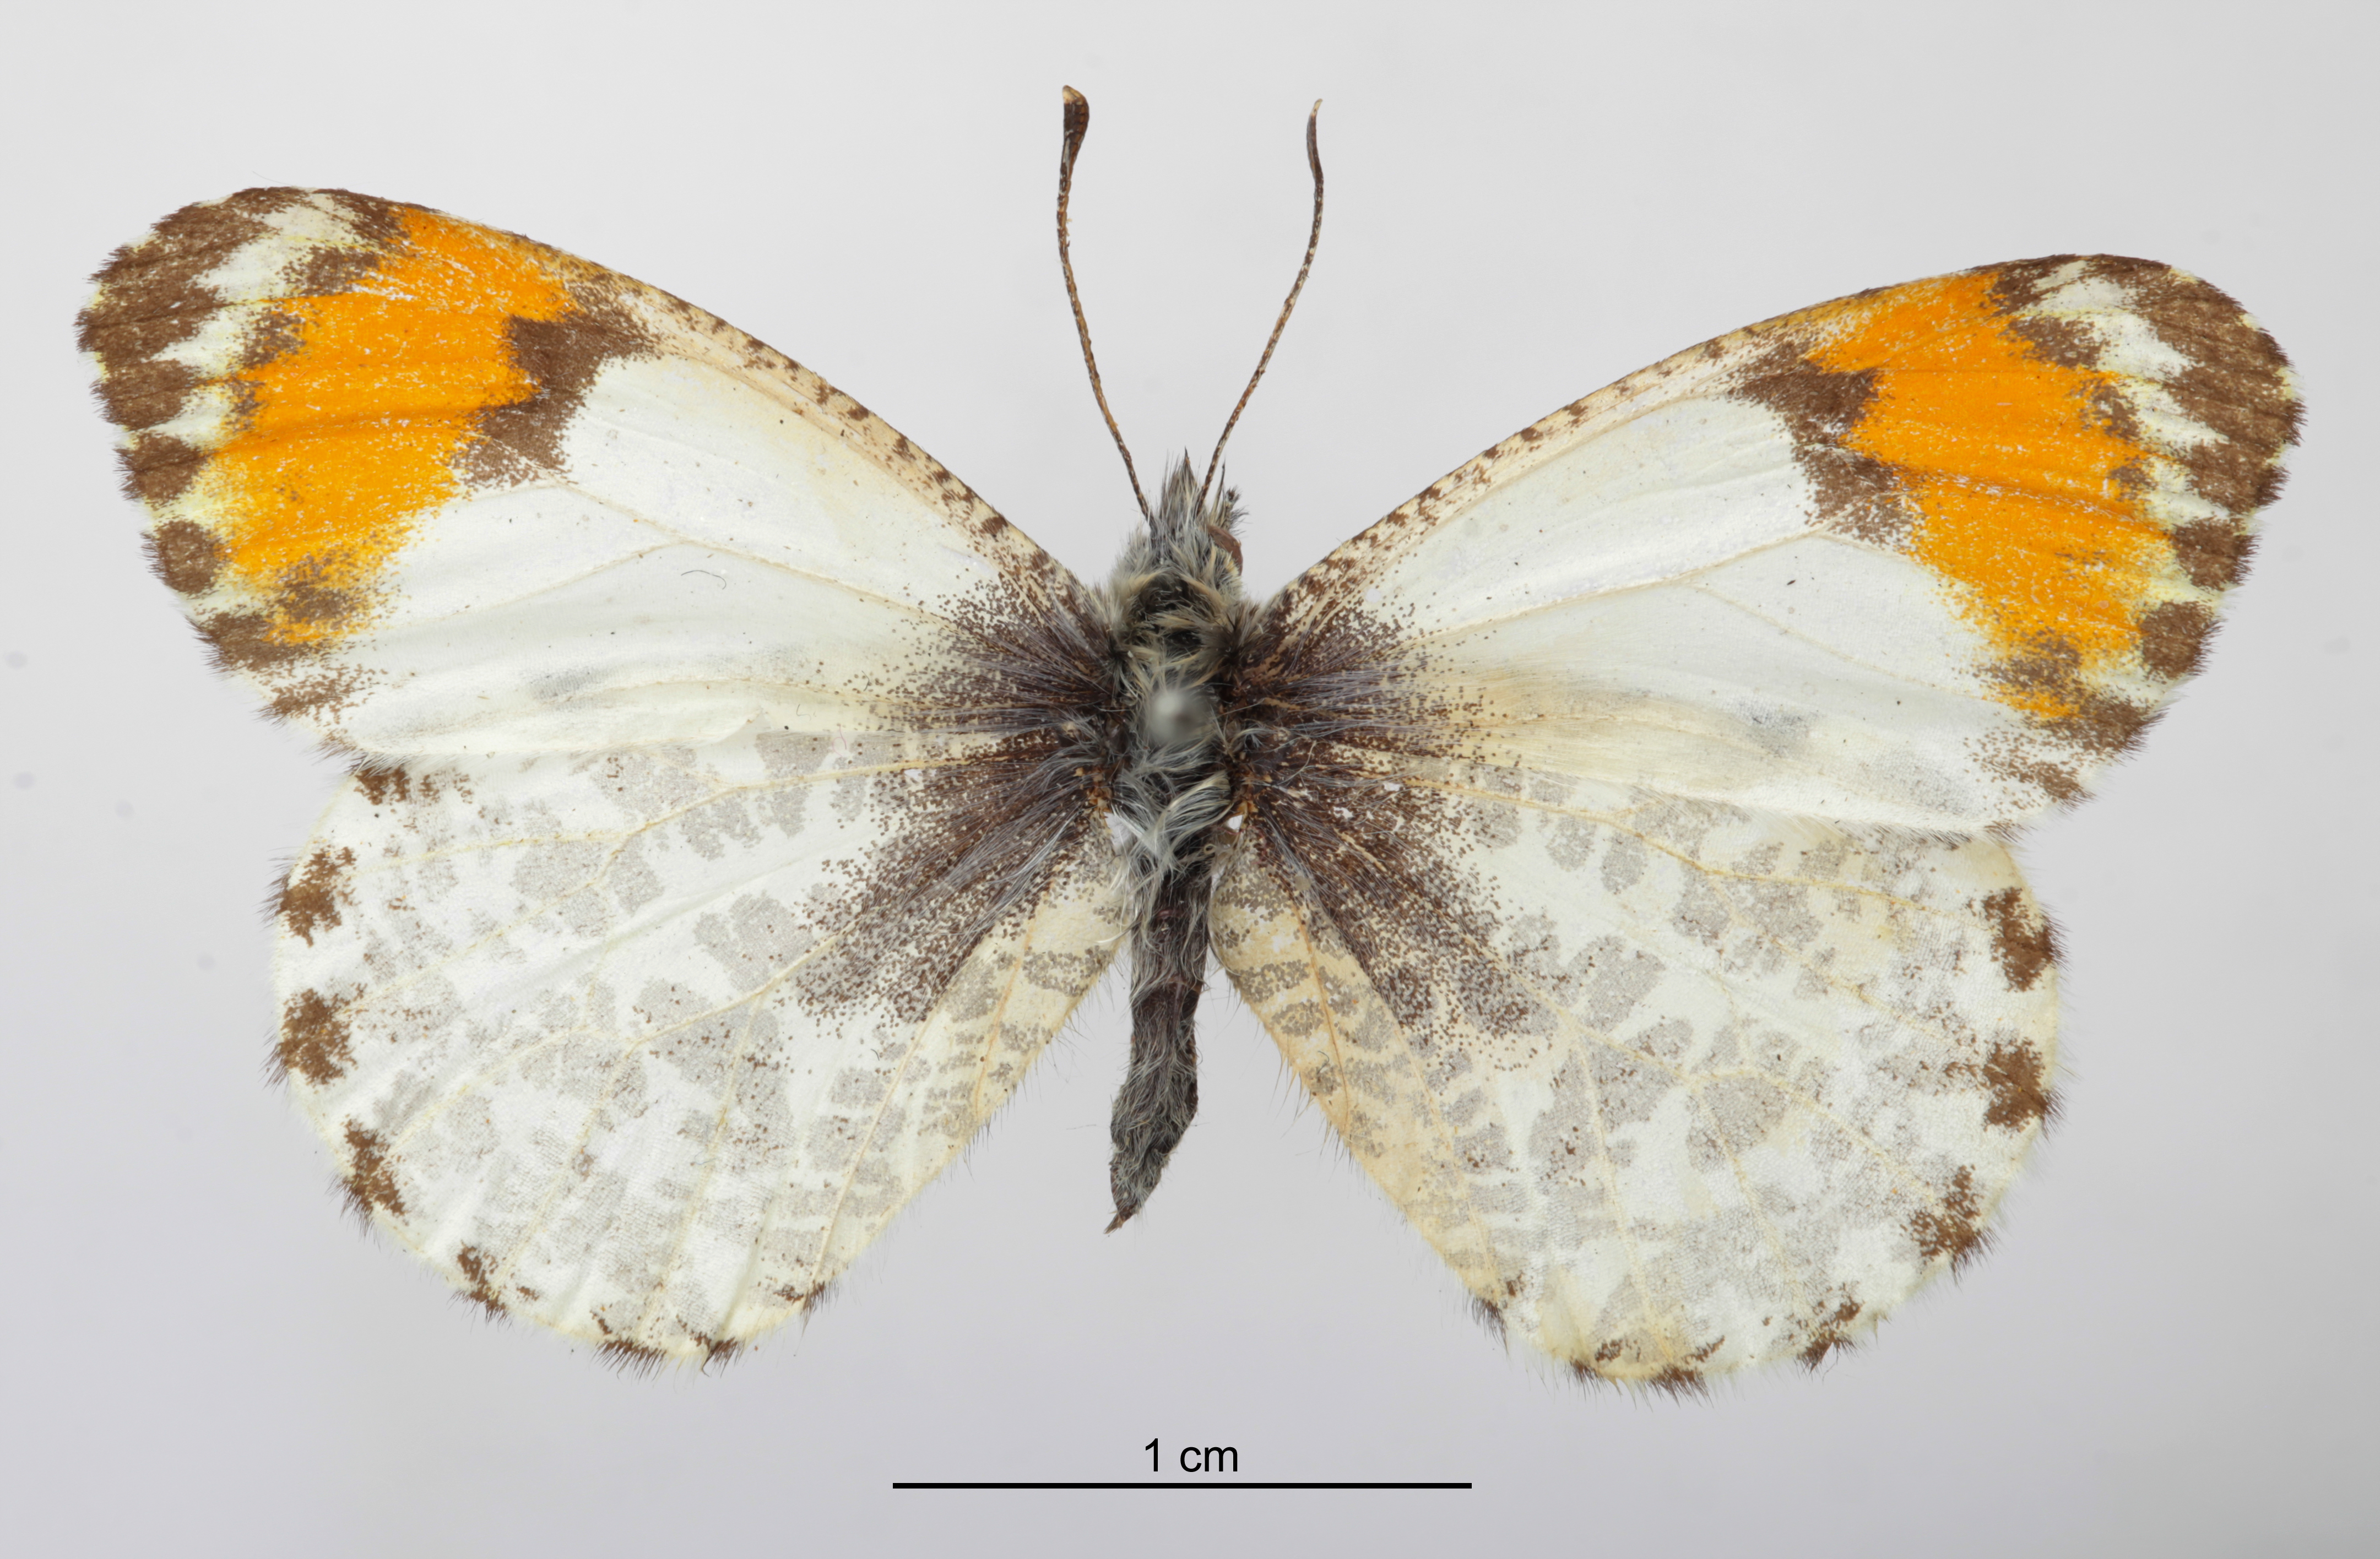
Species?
Anthocharis sara
